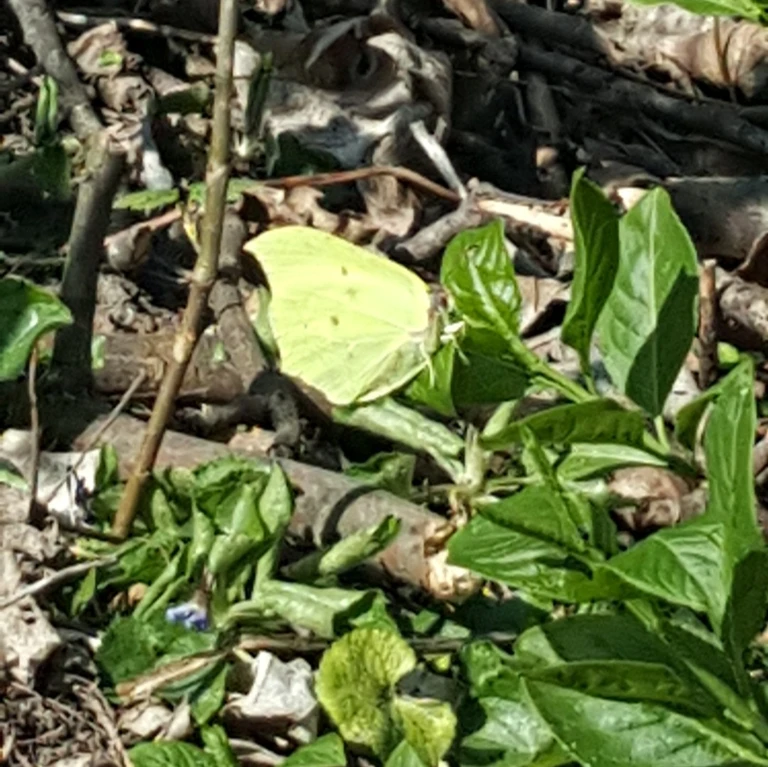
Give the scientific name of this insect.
Gonepteryx rhamni
